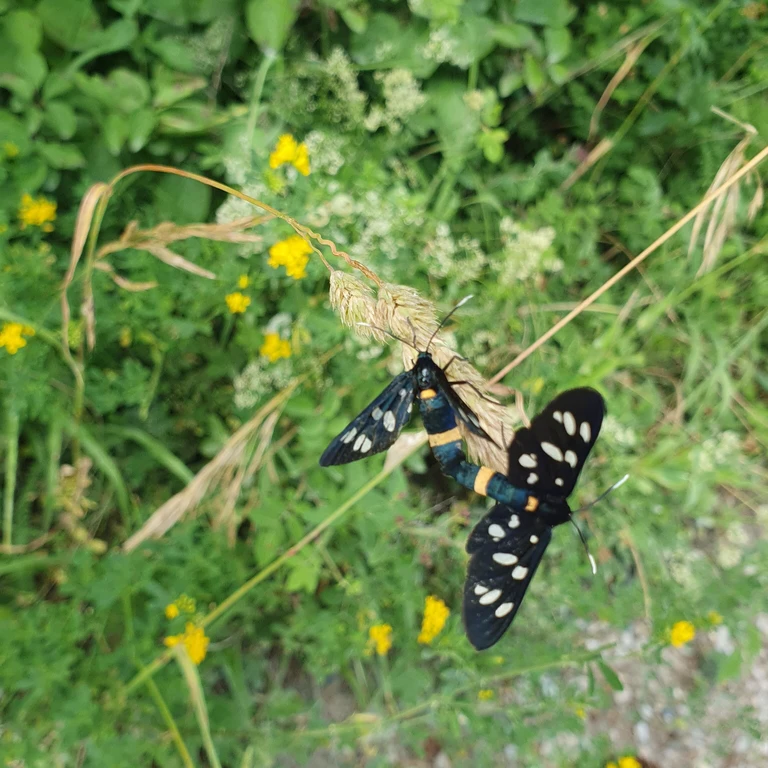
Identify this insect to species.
Amata phegea
